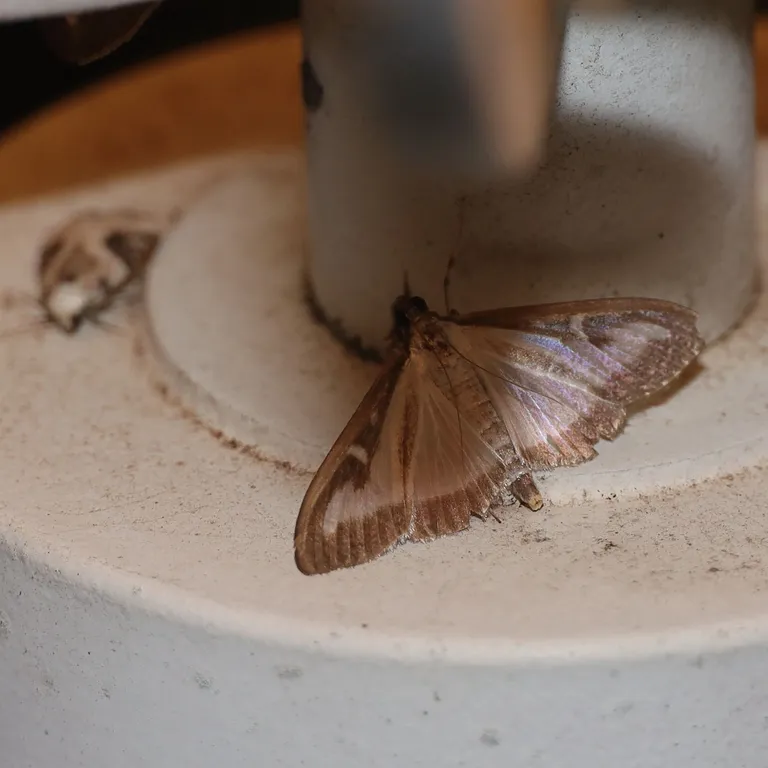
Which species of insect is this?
Cydalima perspectalis
